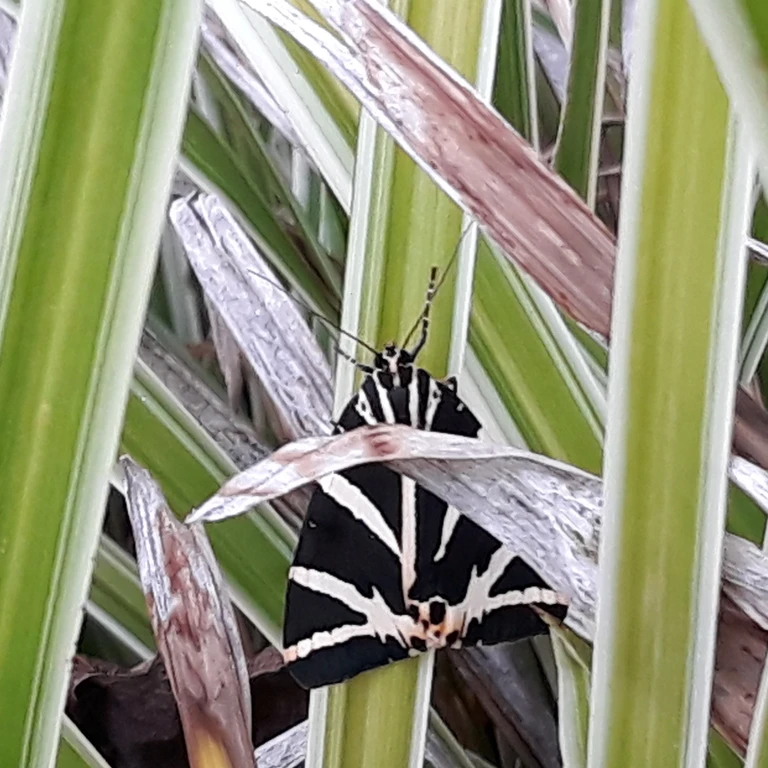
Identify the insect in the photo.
Euplagia quadripunctaria
